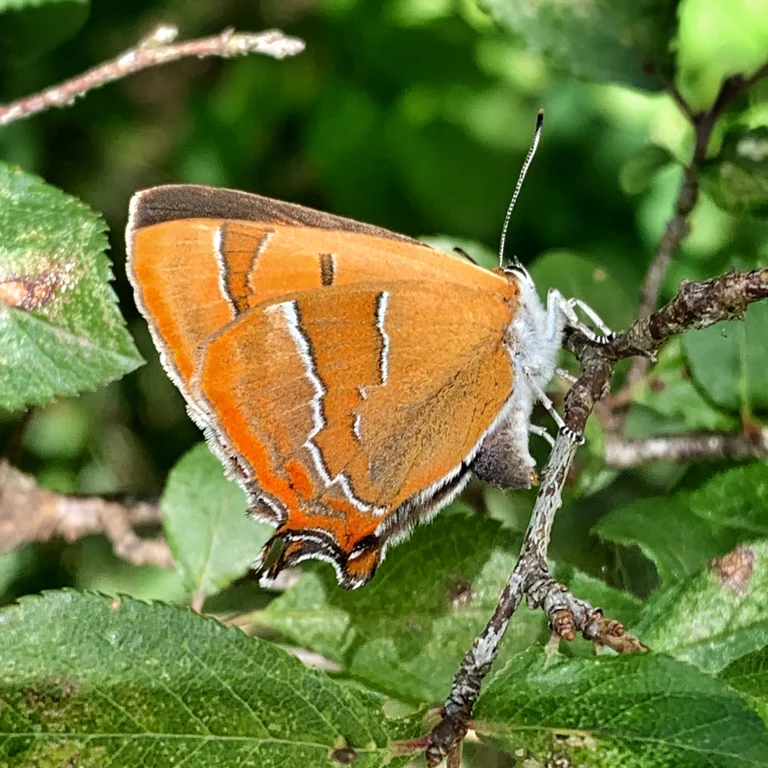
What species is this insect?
Thecla betulae
